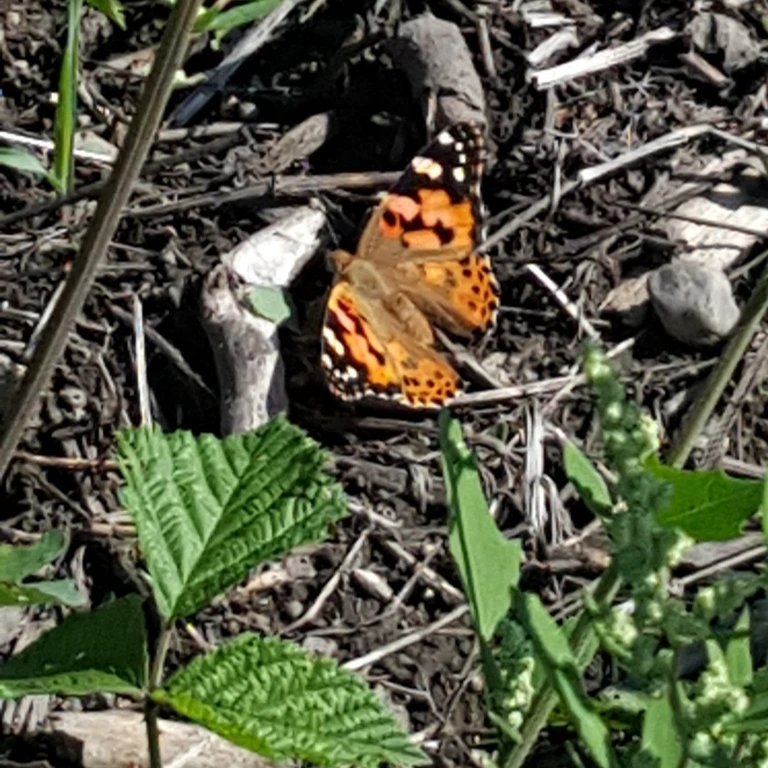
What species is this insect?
Vanessa cardui
